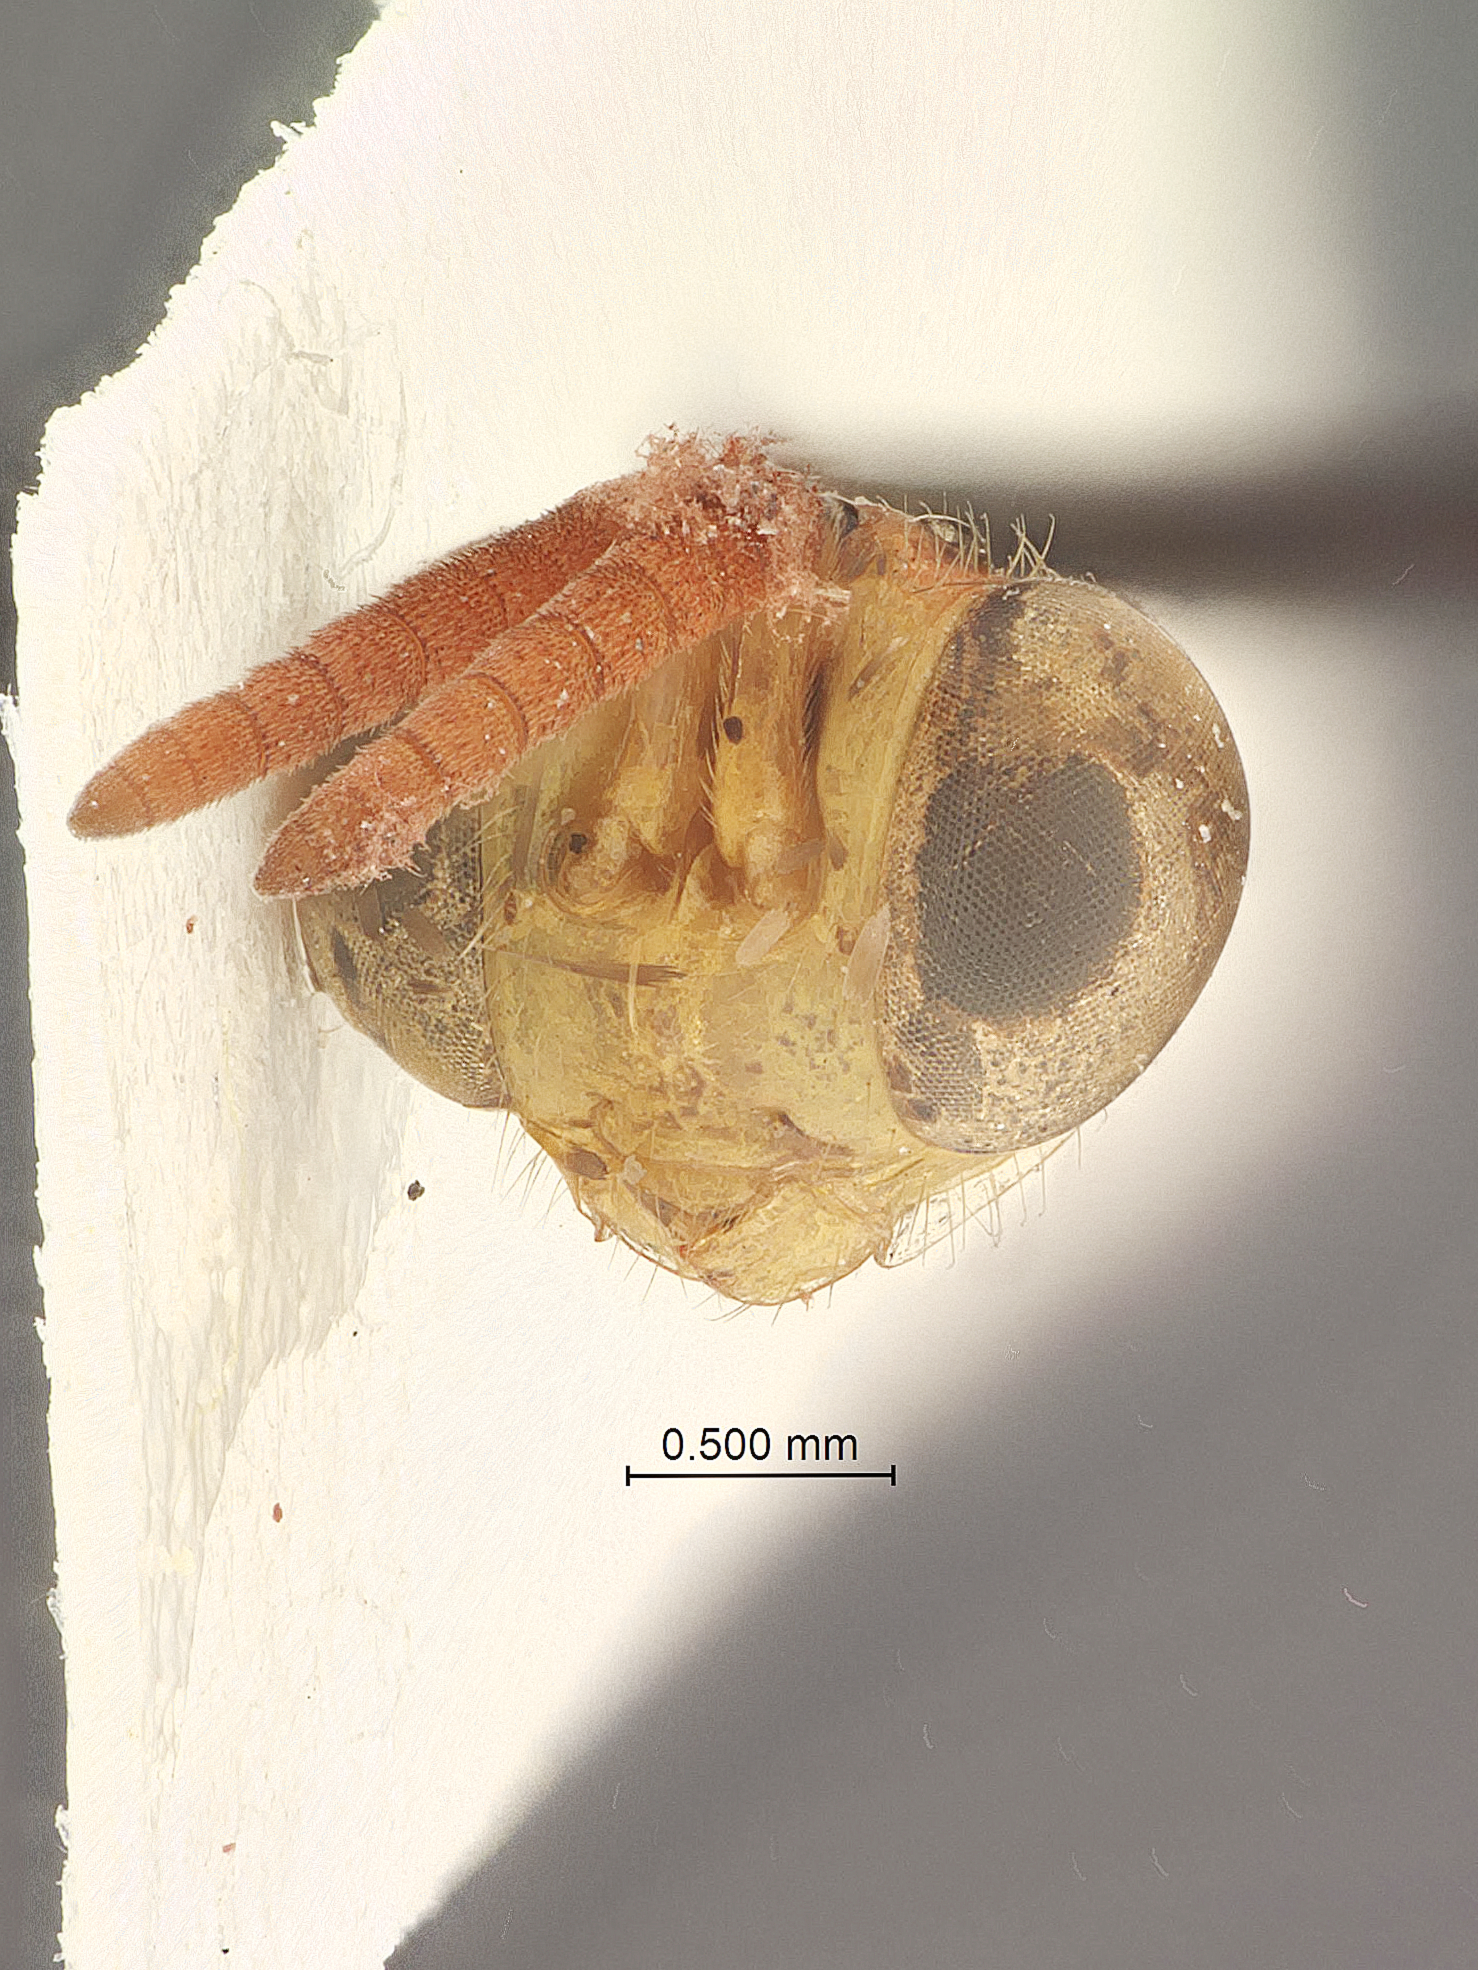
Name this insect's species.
Spilochalcis phoenica
